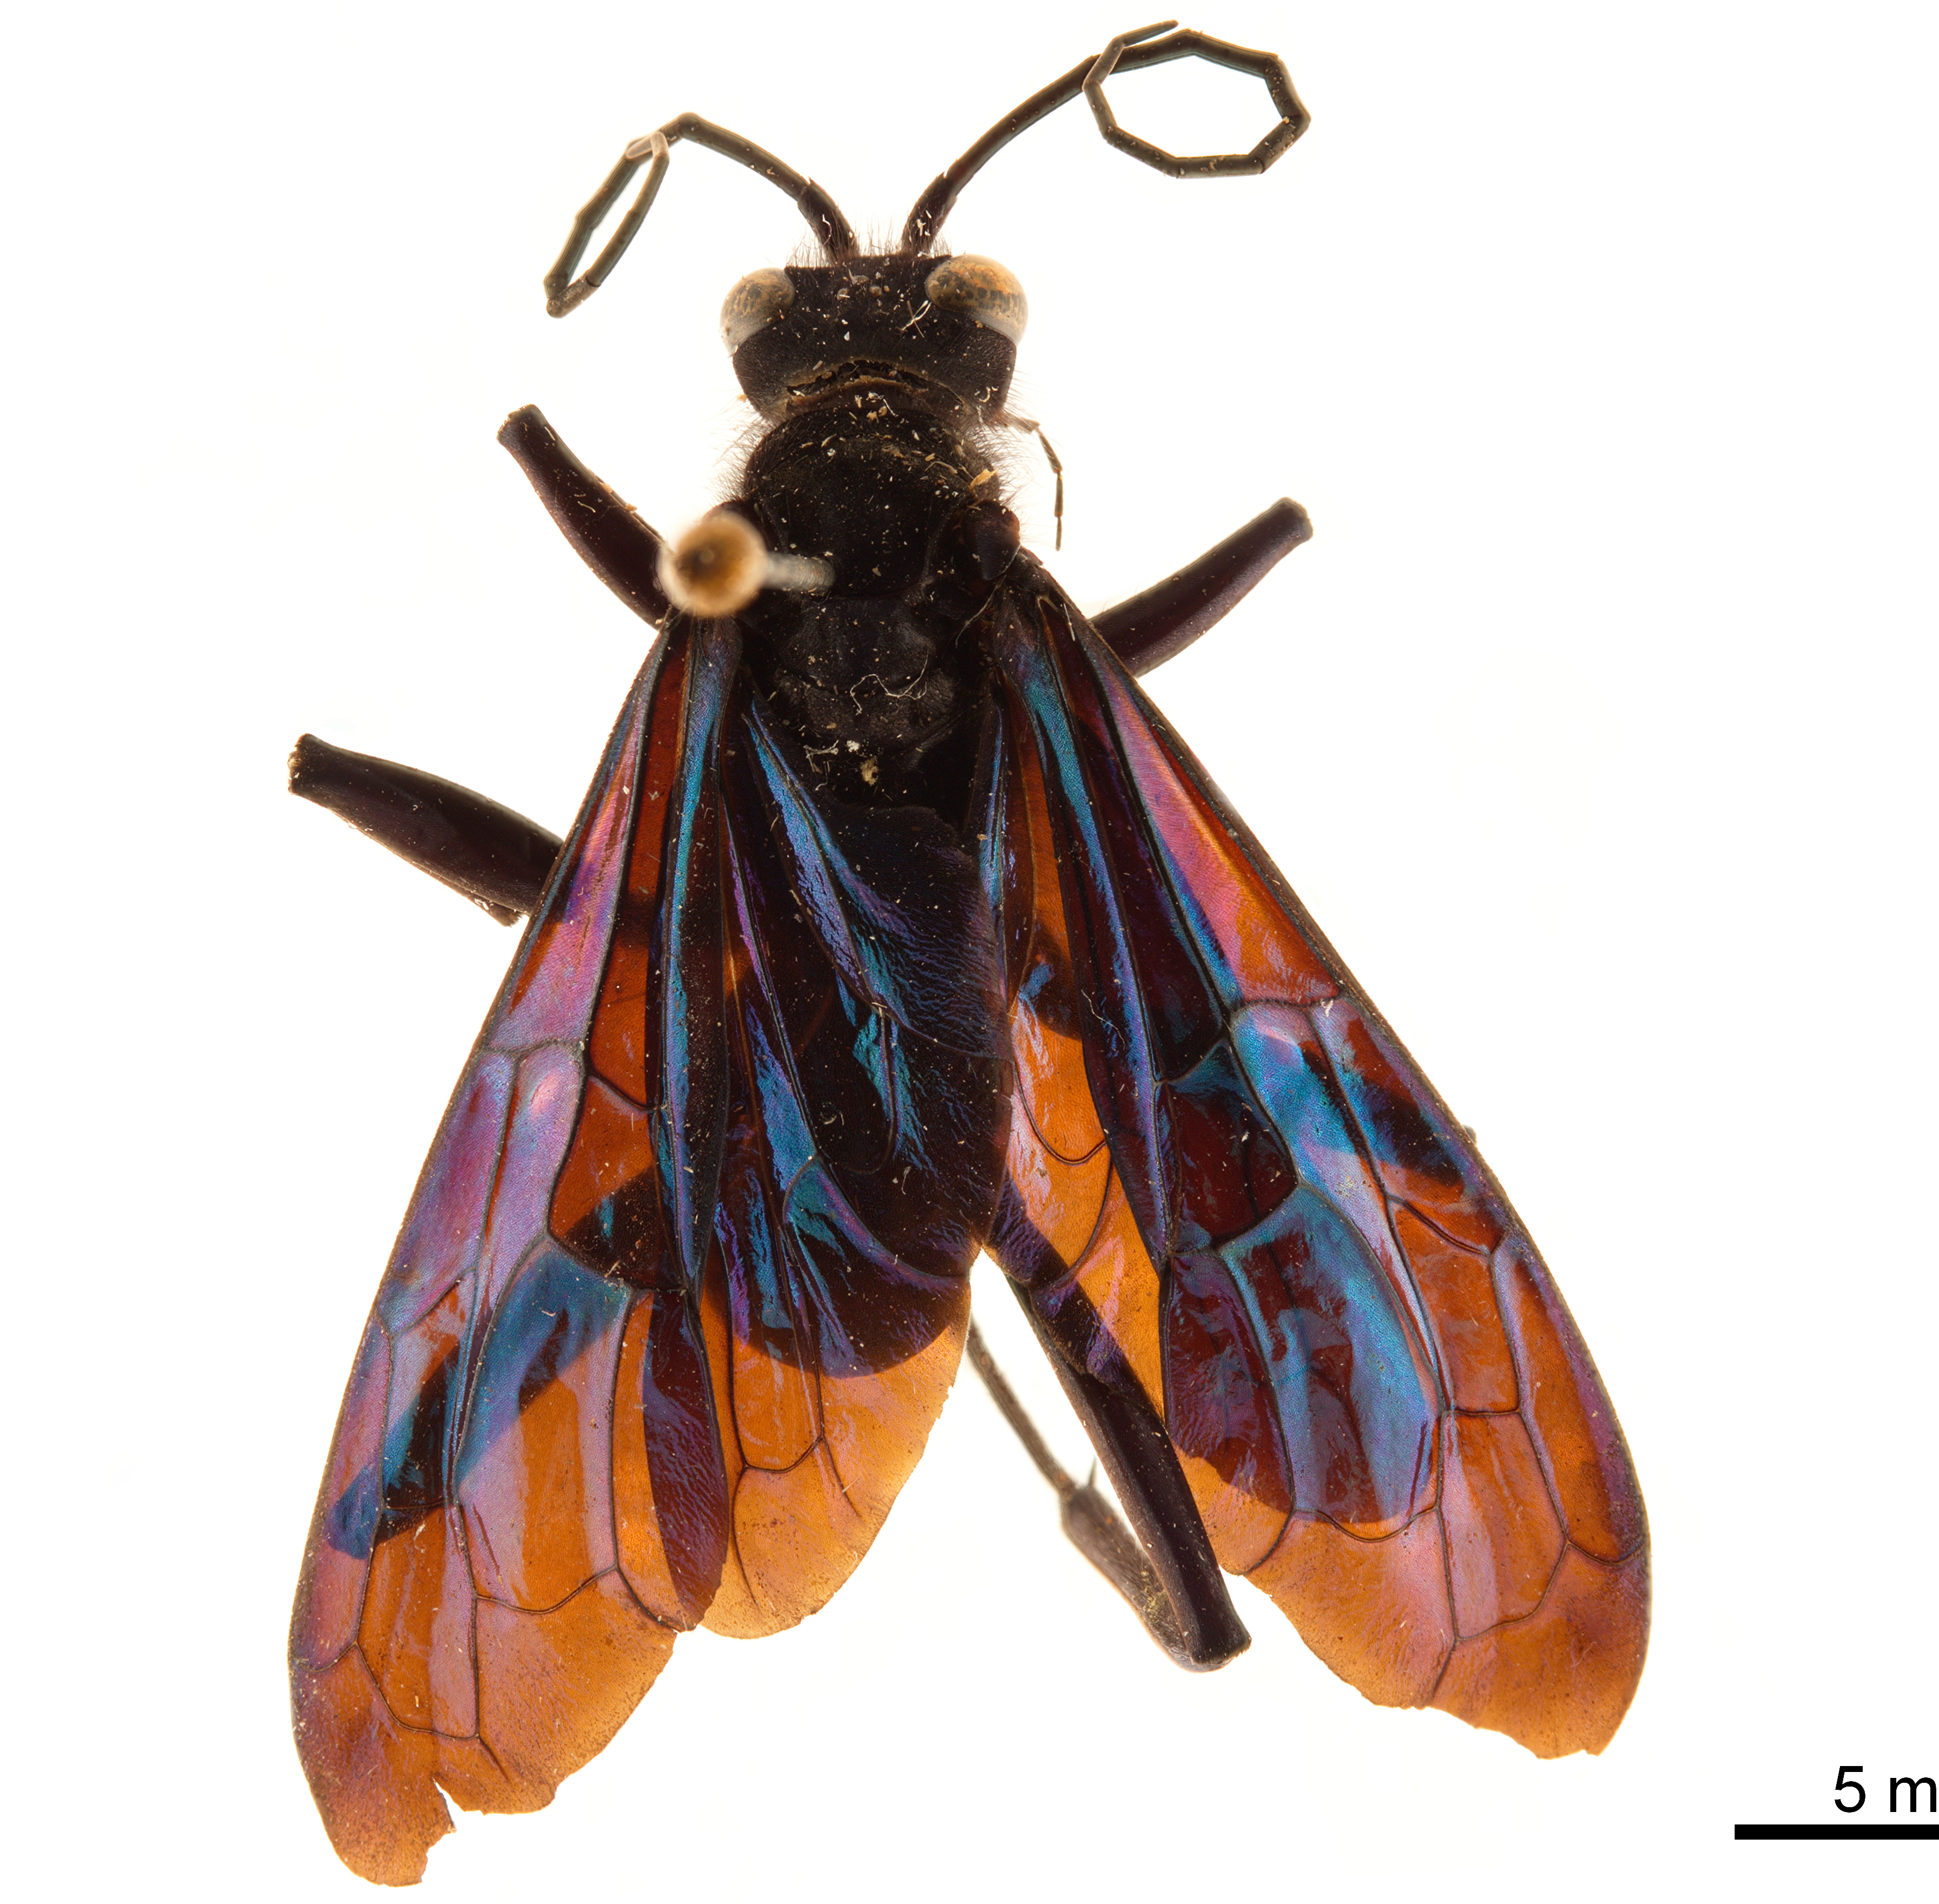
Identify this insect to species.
Macromeris violacea (also Macromeris indica)
